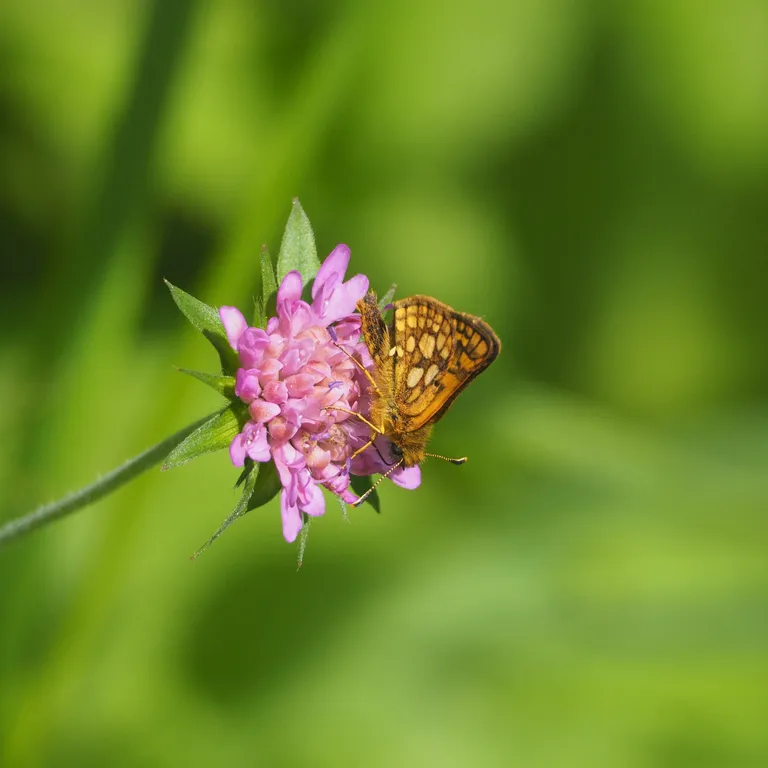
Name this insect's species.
Carterocephalus palaemon
